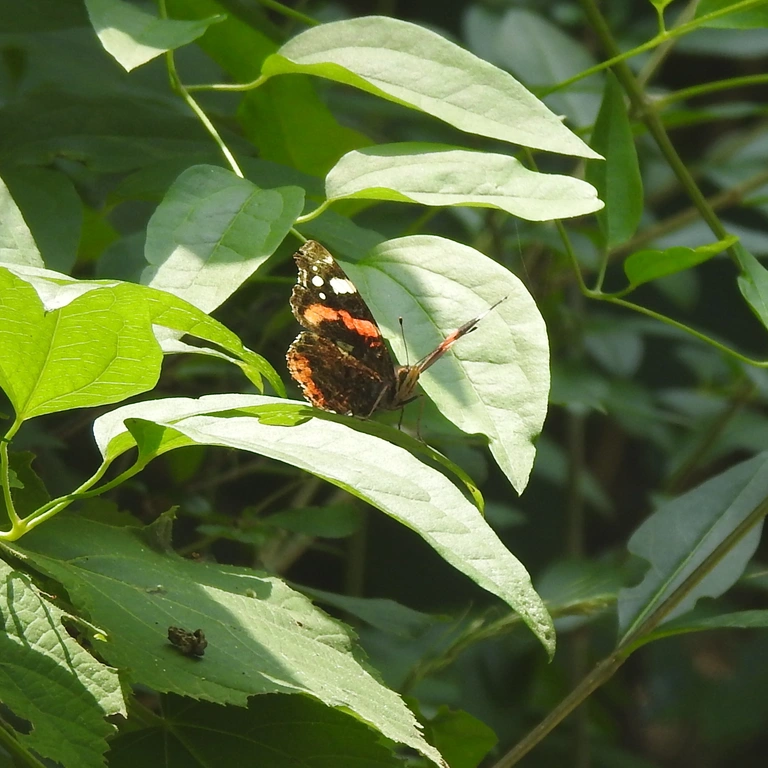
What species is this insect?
Vanessa atalanta
